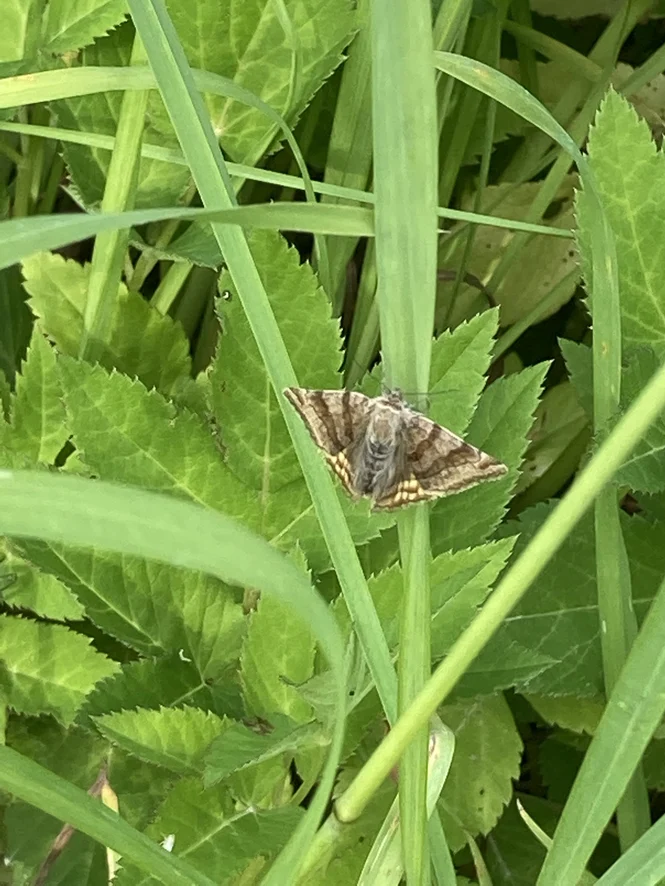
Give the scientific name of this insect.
Euclidia glyphica
